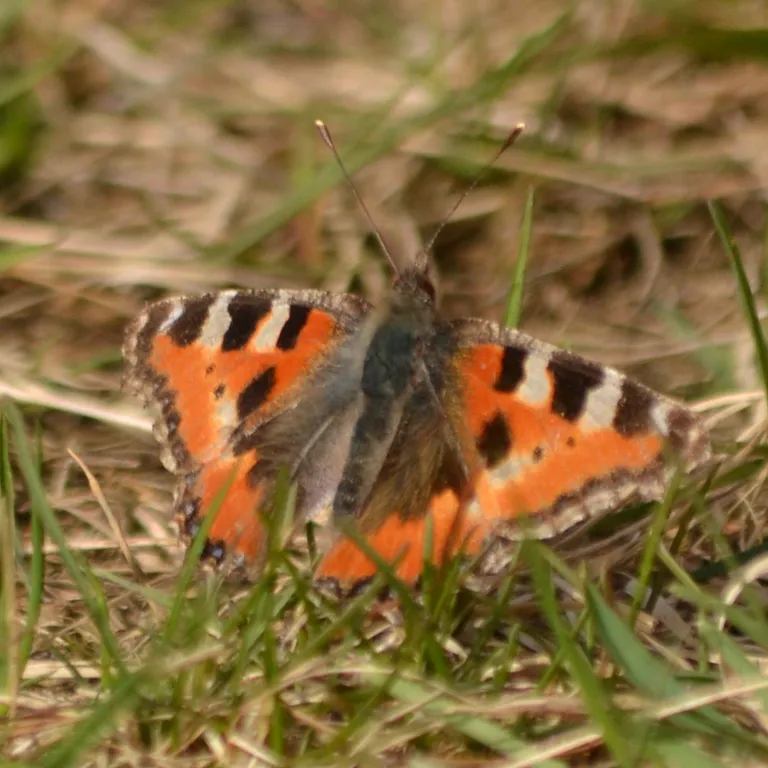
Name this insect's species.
Aglais urticae
